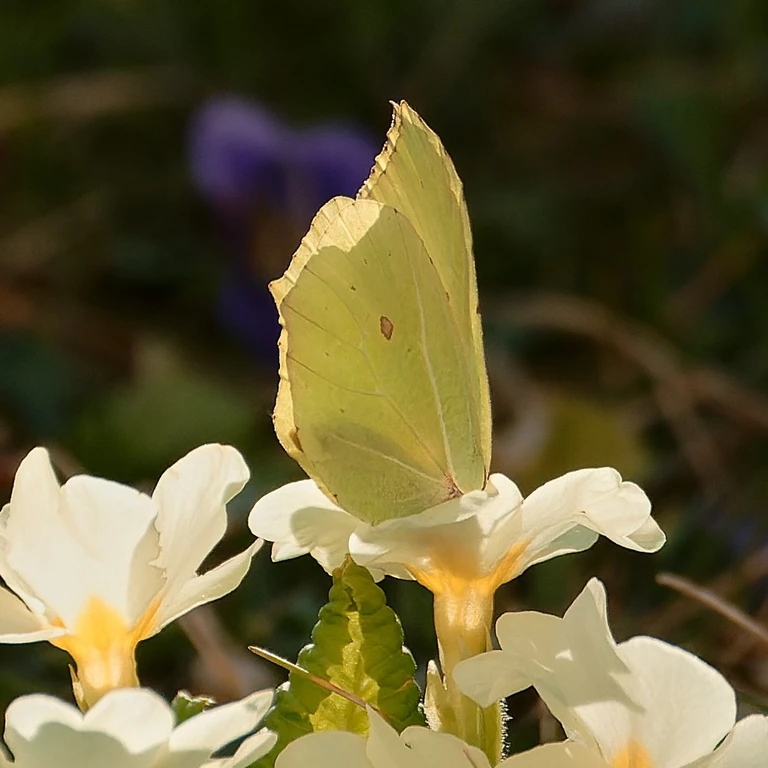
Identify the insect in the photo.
Gonepteryx rhamni
